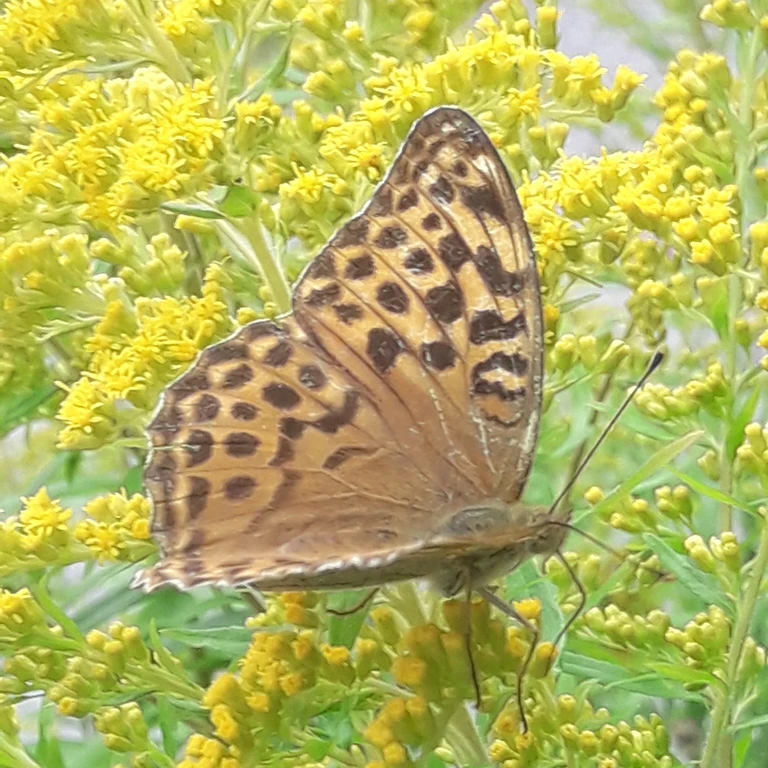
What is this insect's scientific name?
Argynnis paphia
